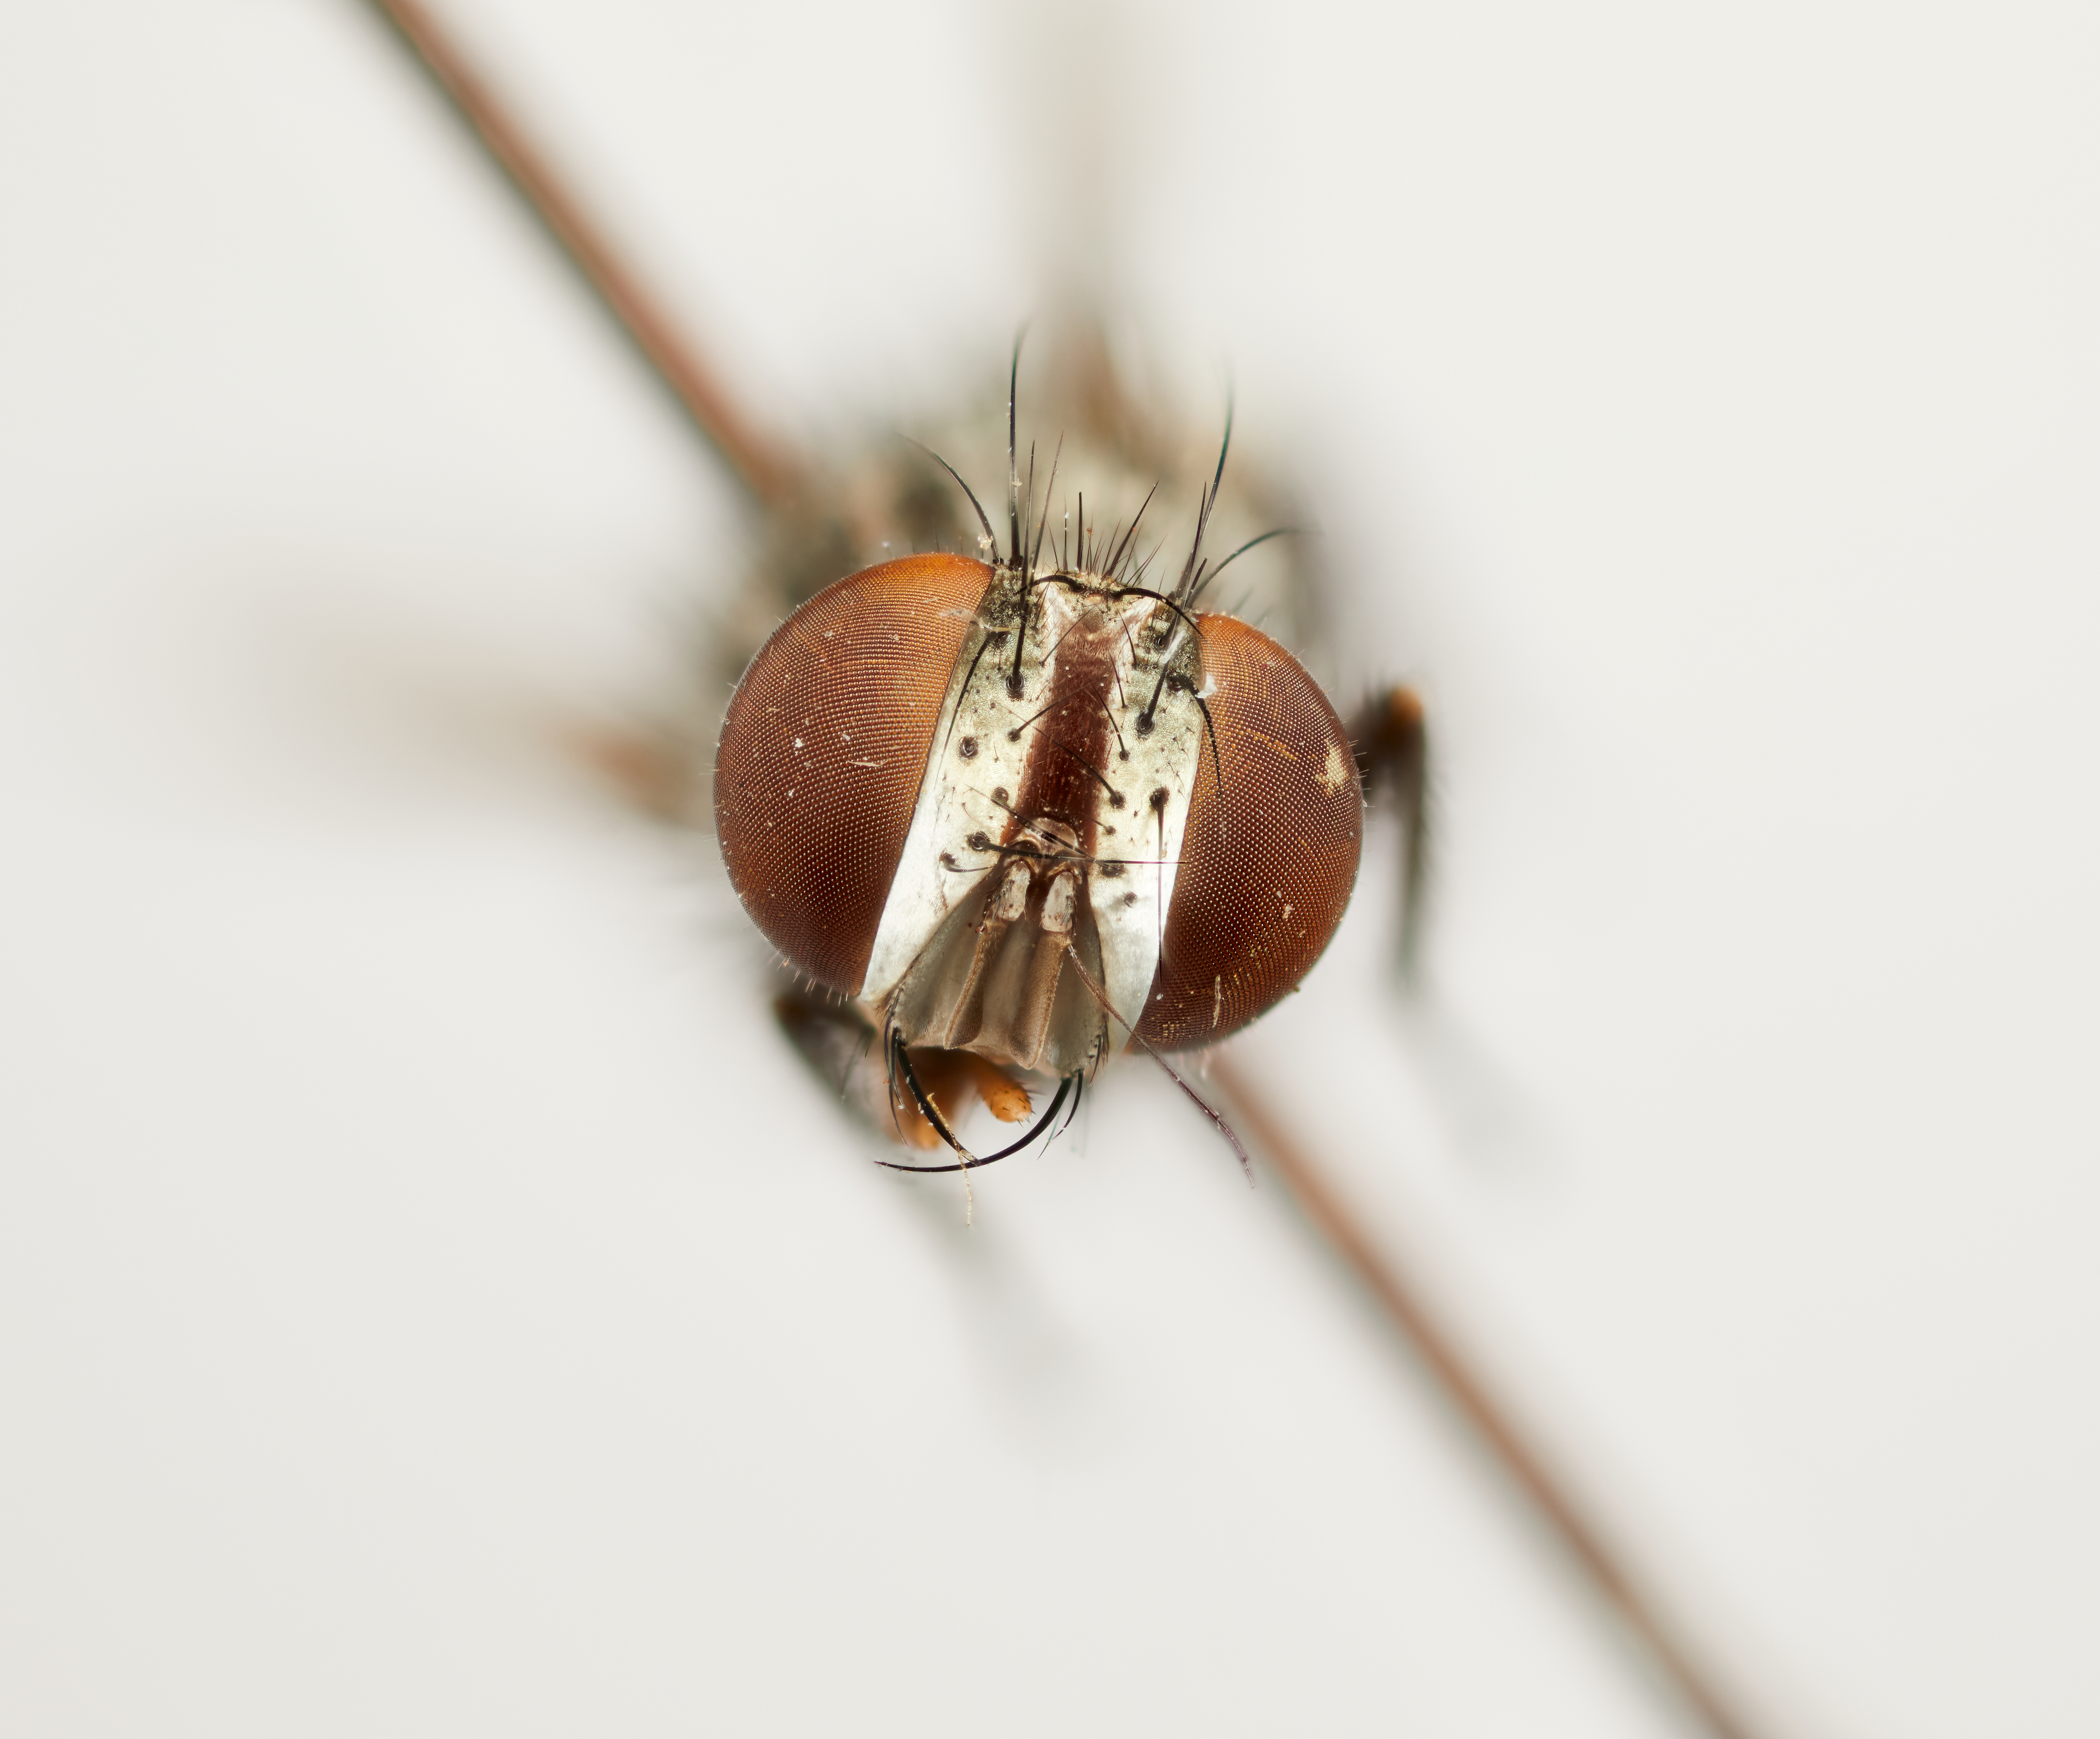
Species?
Eumasicera coccidella
